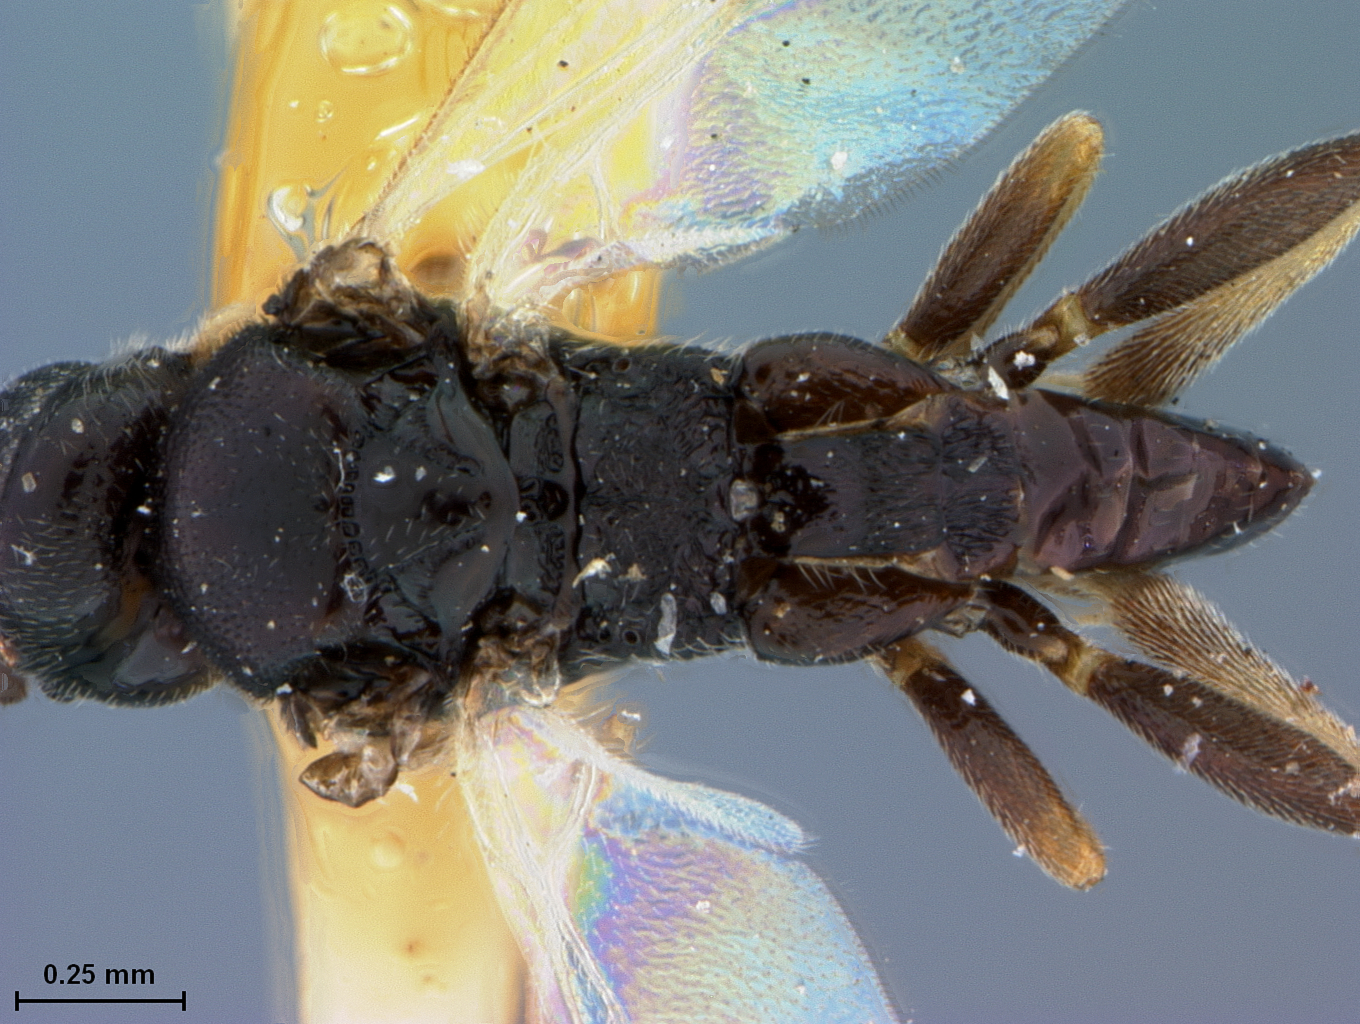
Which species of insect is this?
Apanteles gillettei
